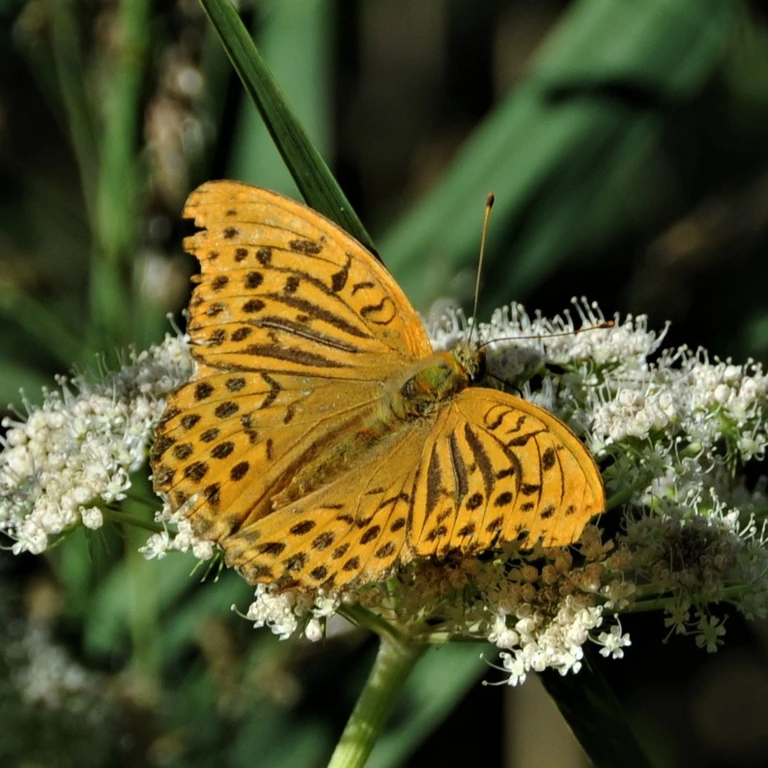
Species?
Argynnis paphia
